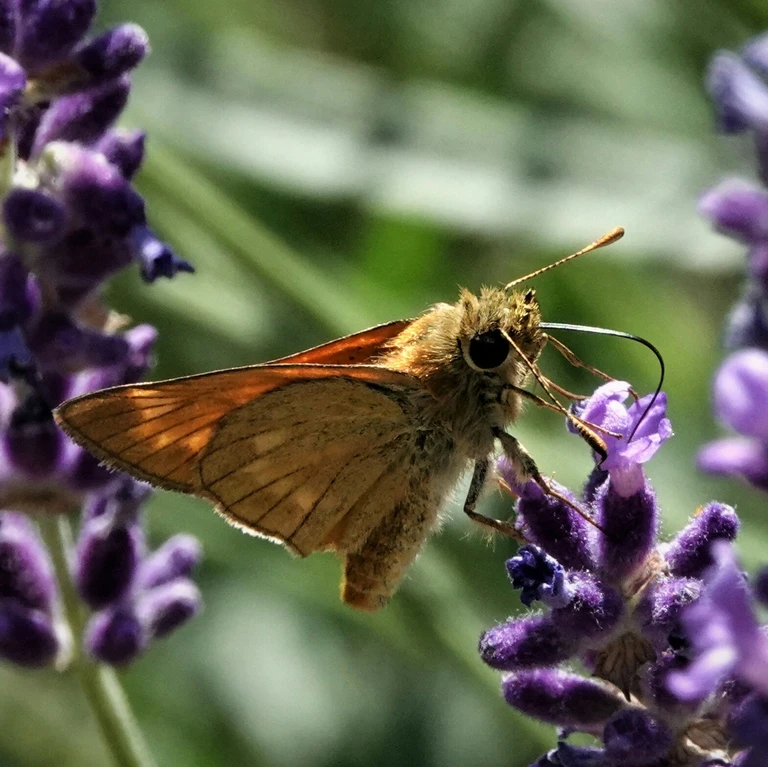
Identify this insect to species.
Ochlodes sylvanus (also Ochlodes venata)
